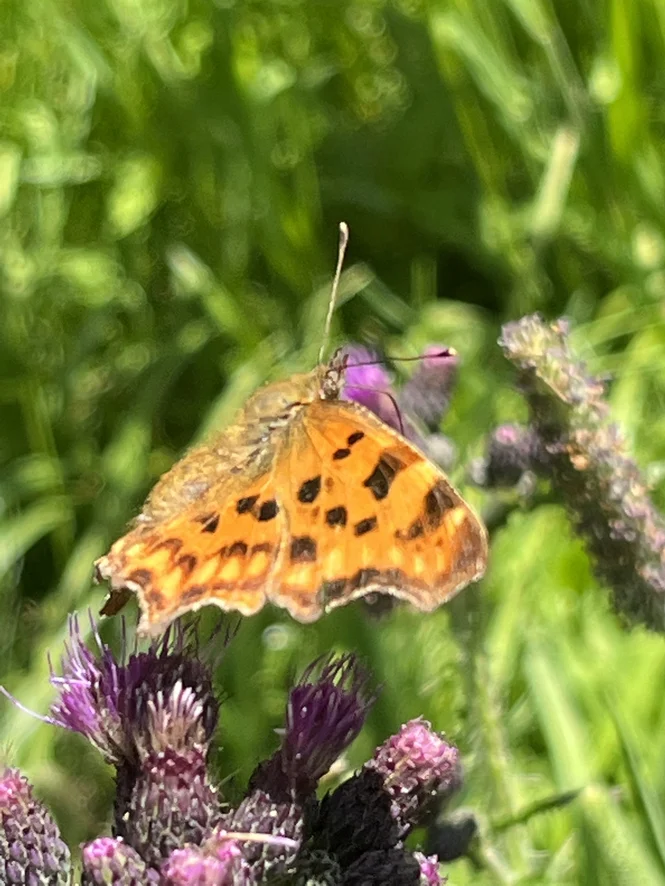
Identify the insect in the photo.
Polygonia c-album
